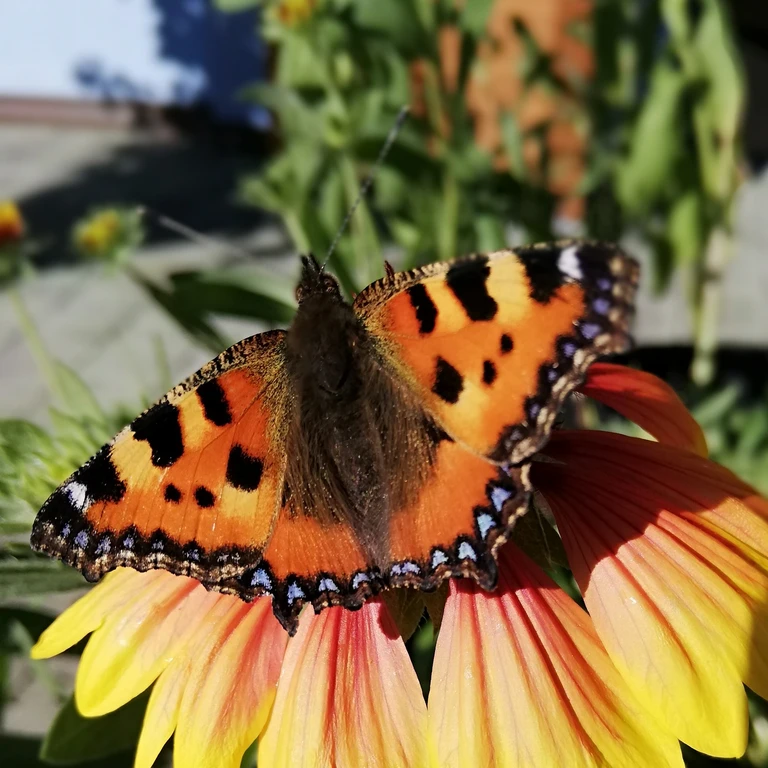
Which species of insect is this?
Aglais urticae
